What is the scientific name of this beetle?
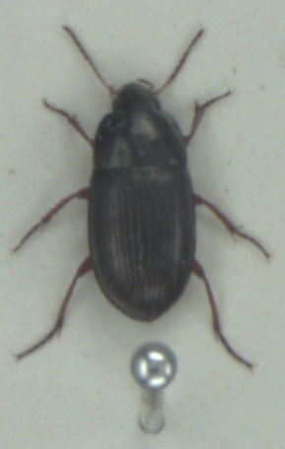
Amara familiaris
